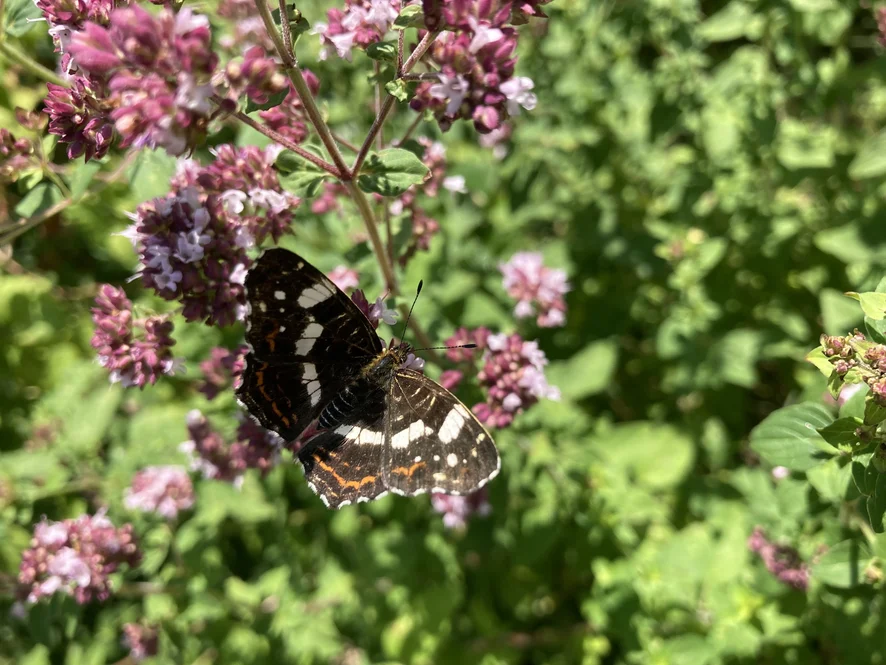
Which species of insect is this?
Araschnia levana
